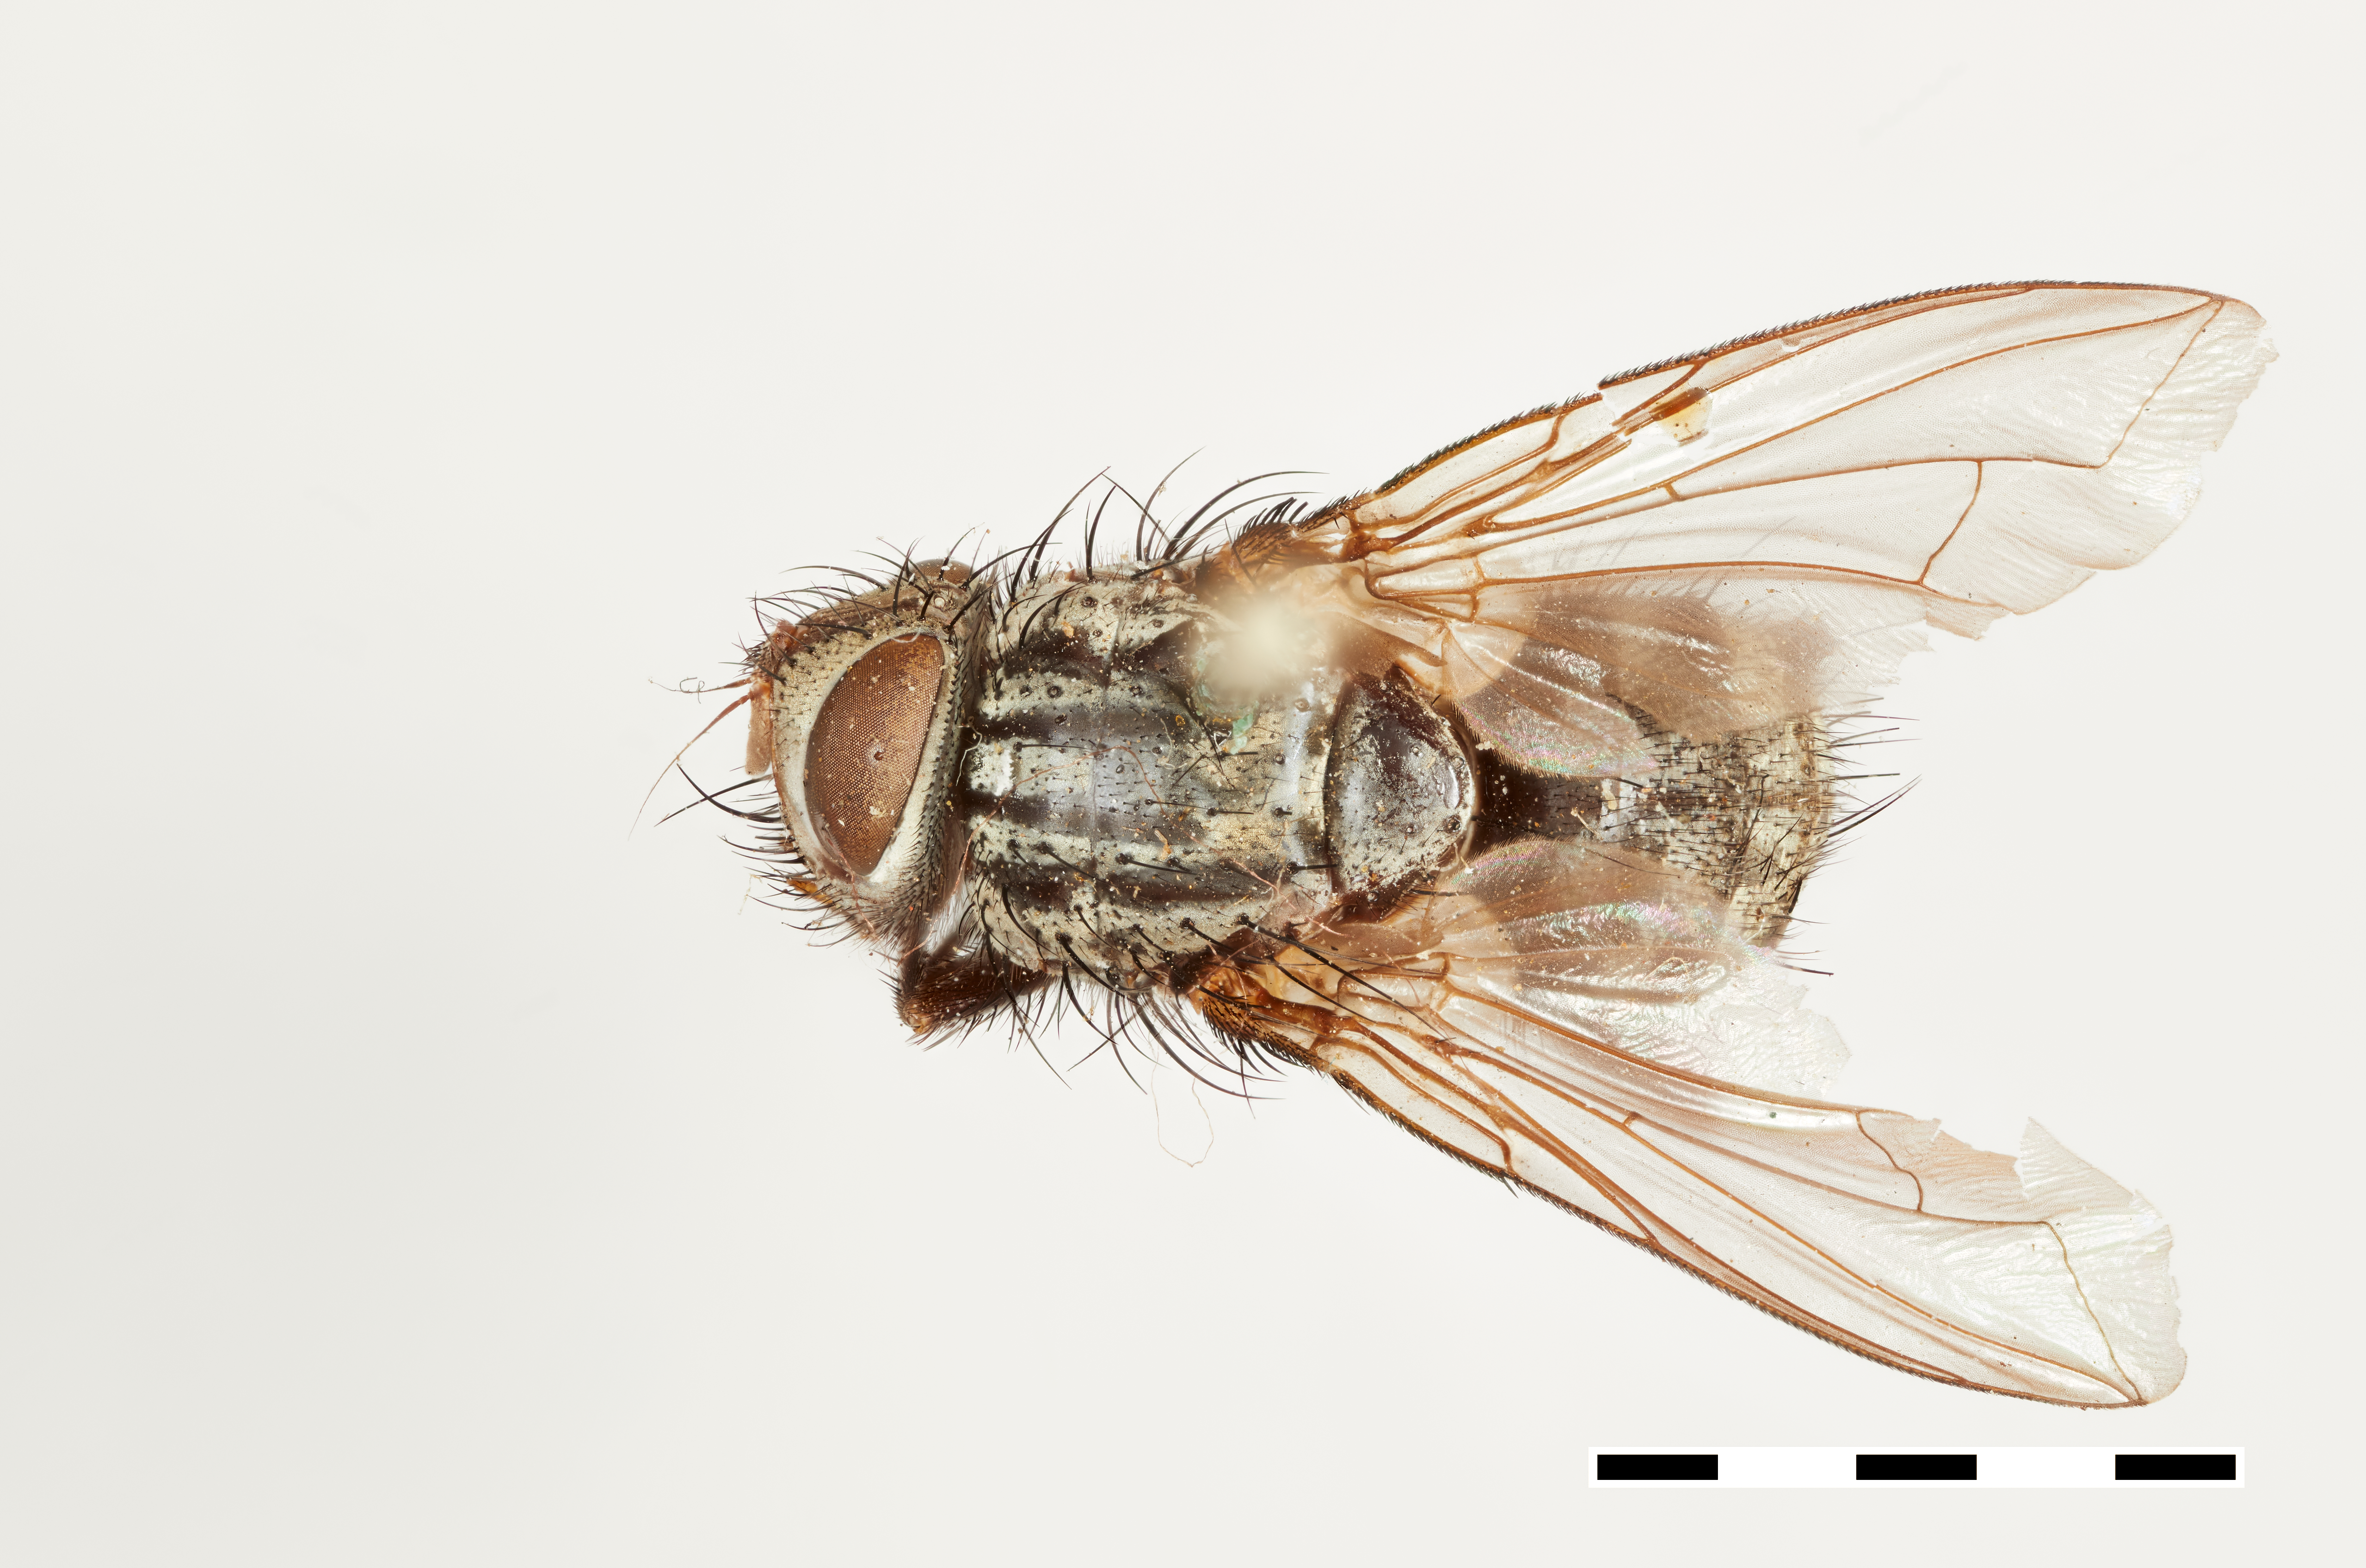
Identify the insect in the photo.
Biomya mutabilis
